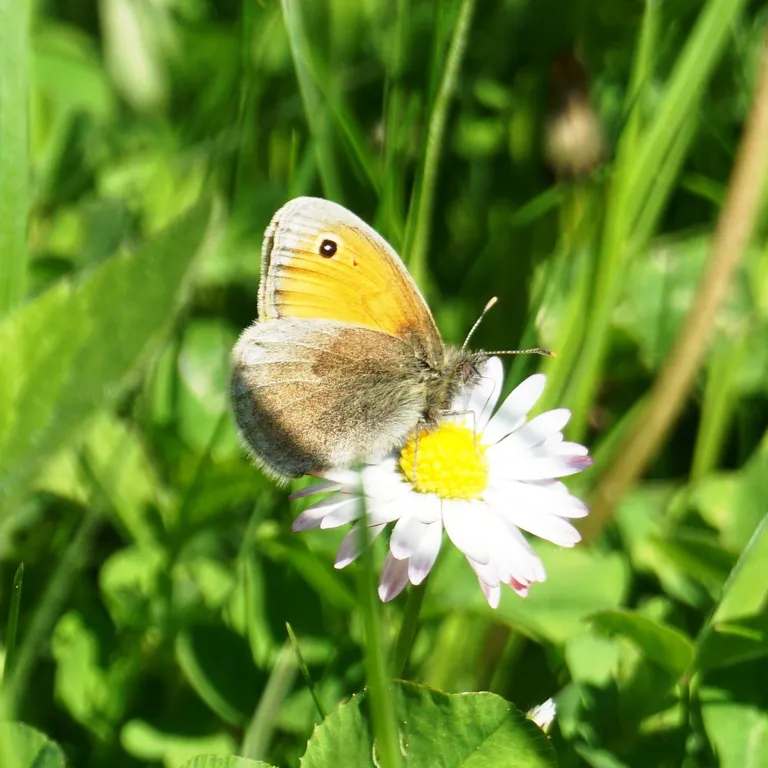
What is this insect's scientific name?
Coenonympha pamphilus
